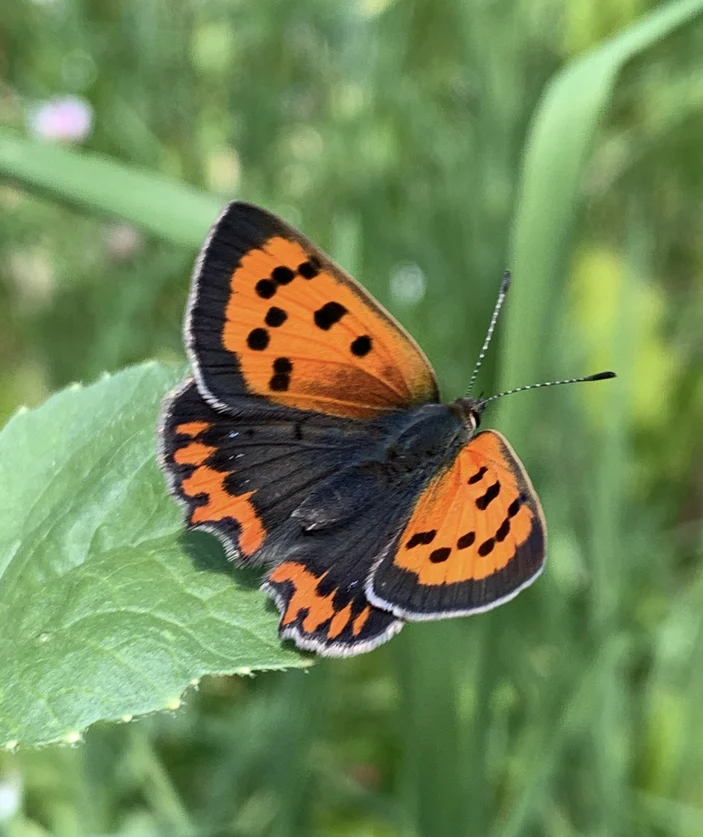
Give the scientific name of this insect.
Lycaena phlaeas
